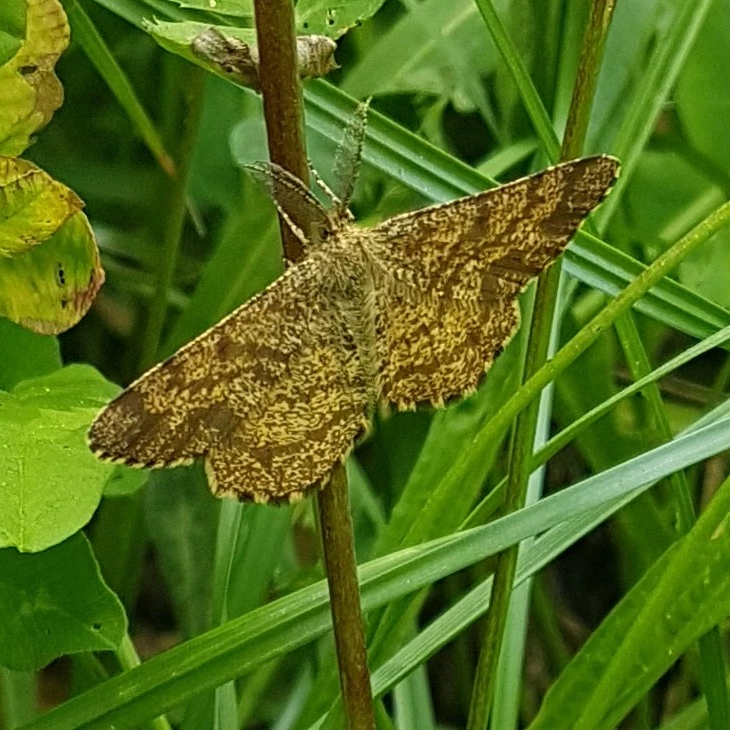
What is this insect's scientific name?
Ematurga atomaria
